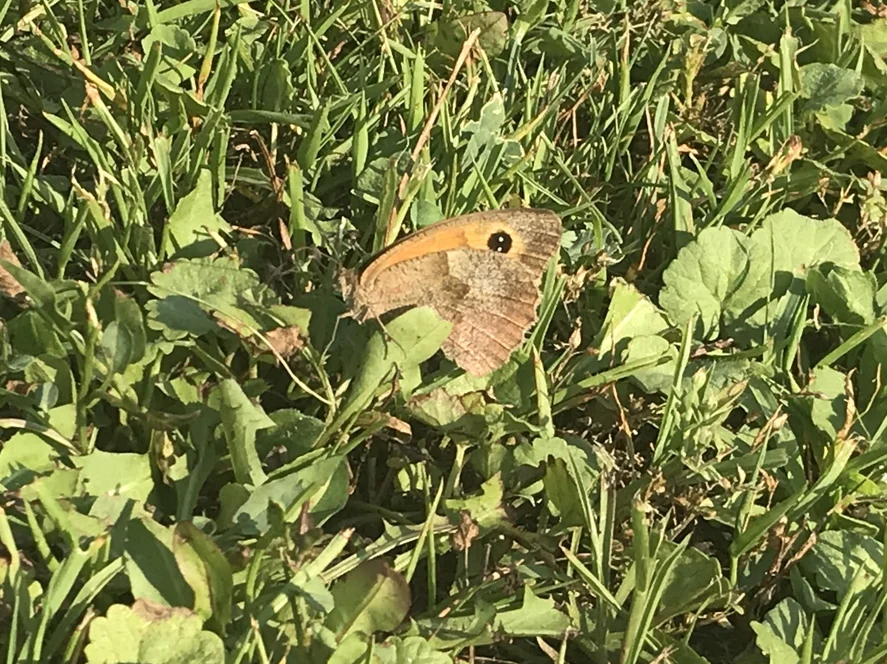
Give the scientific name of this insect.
Maniola jurtina
